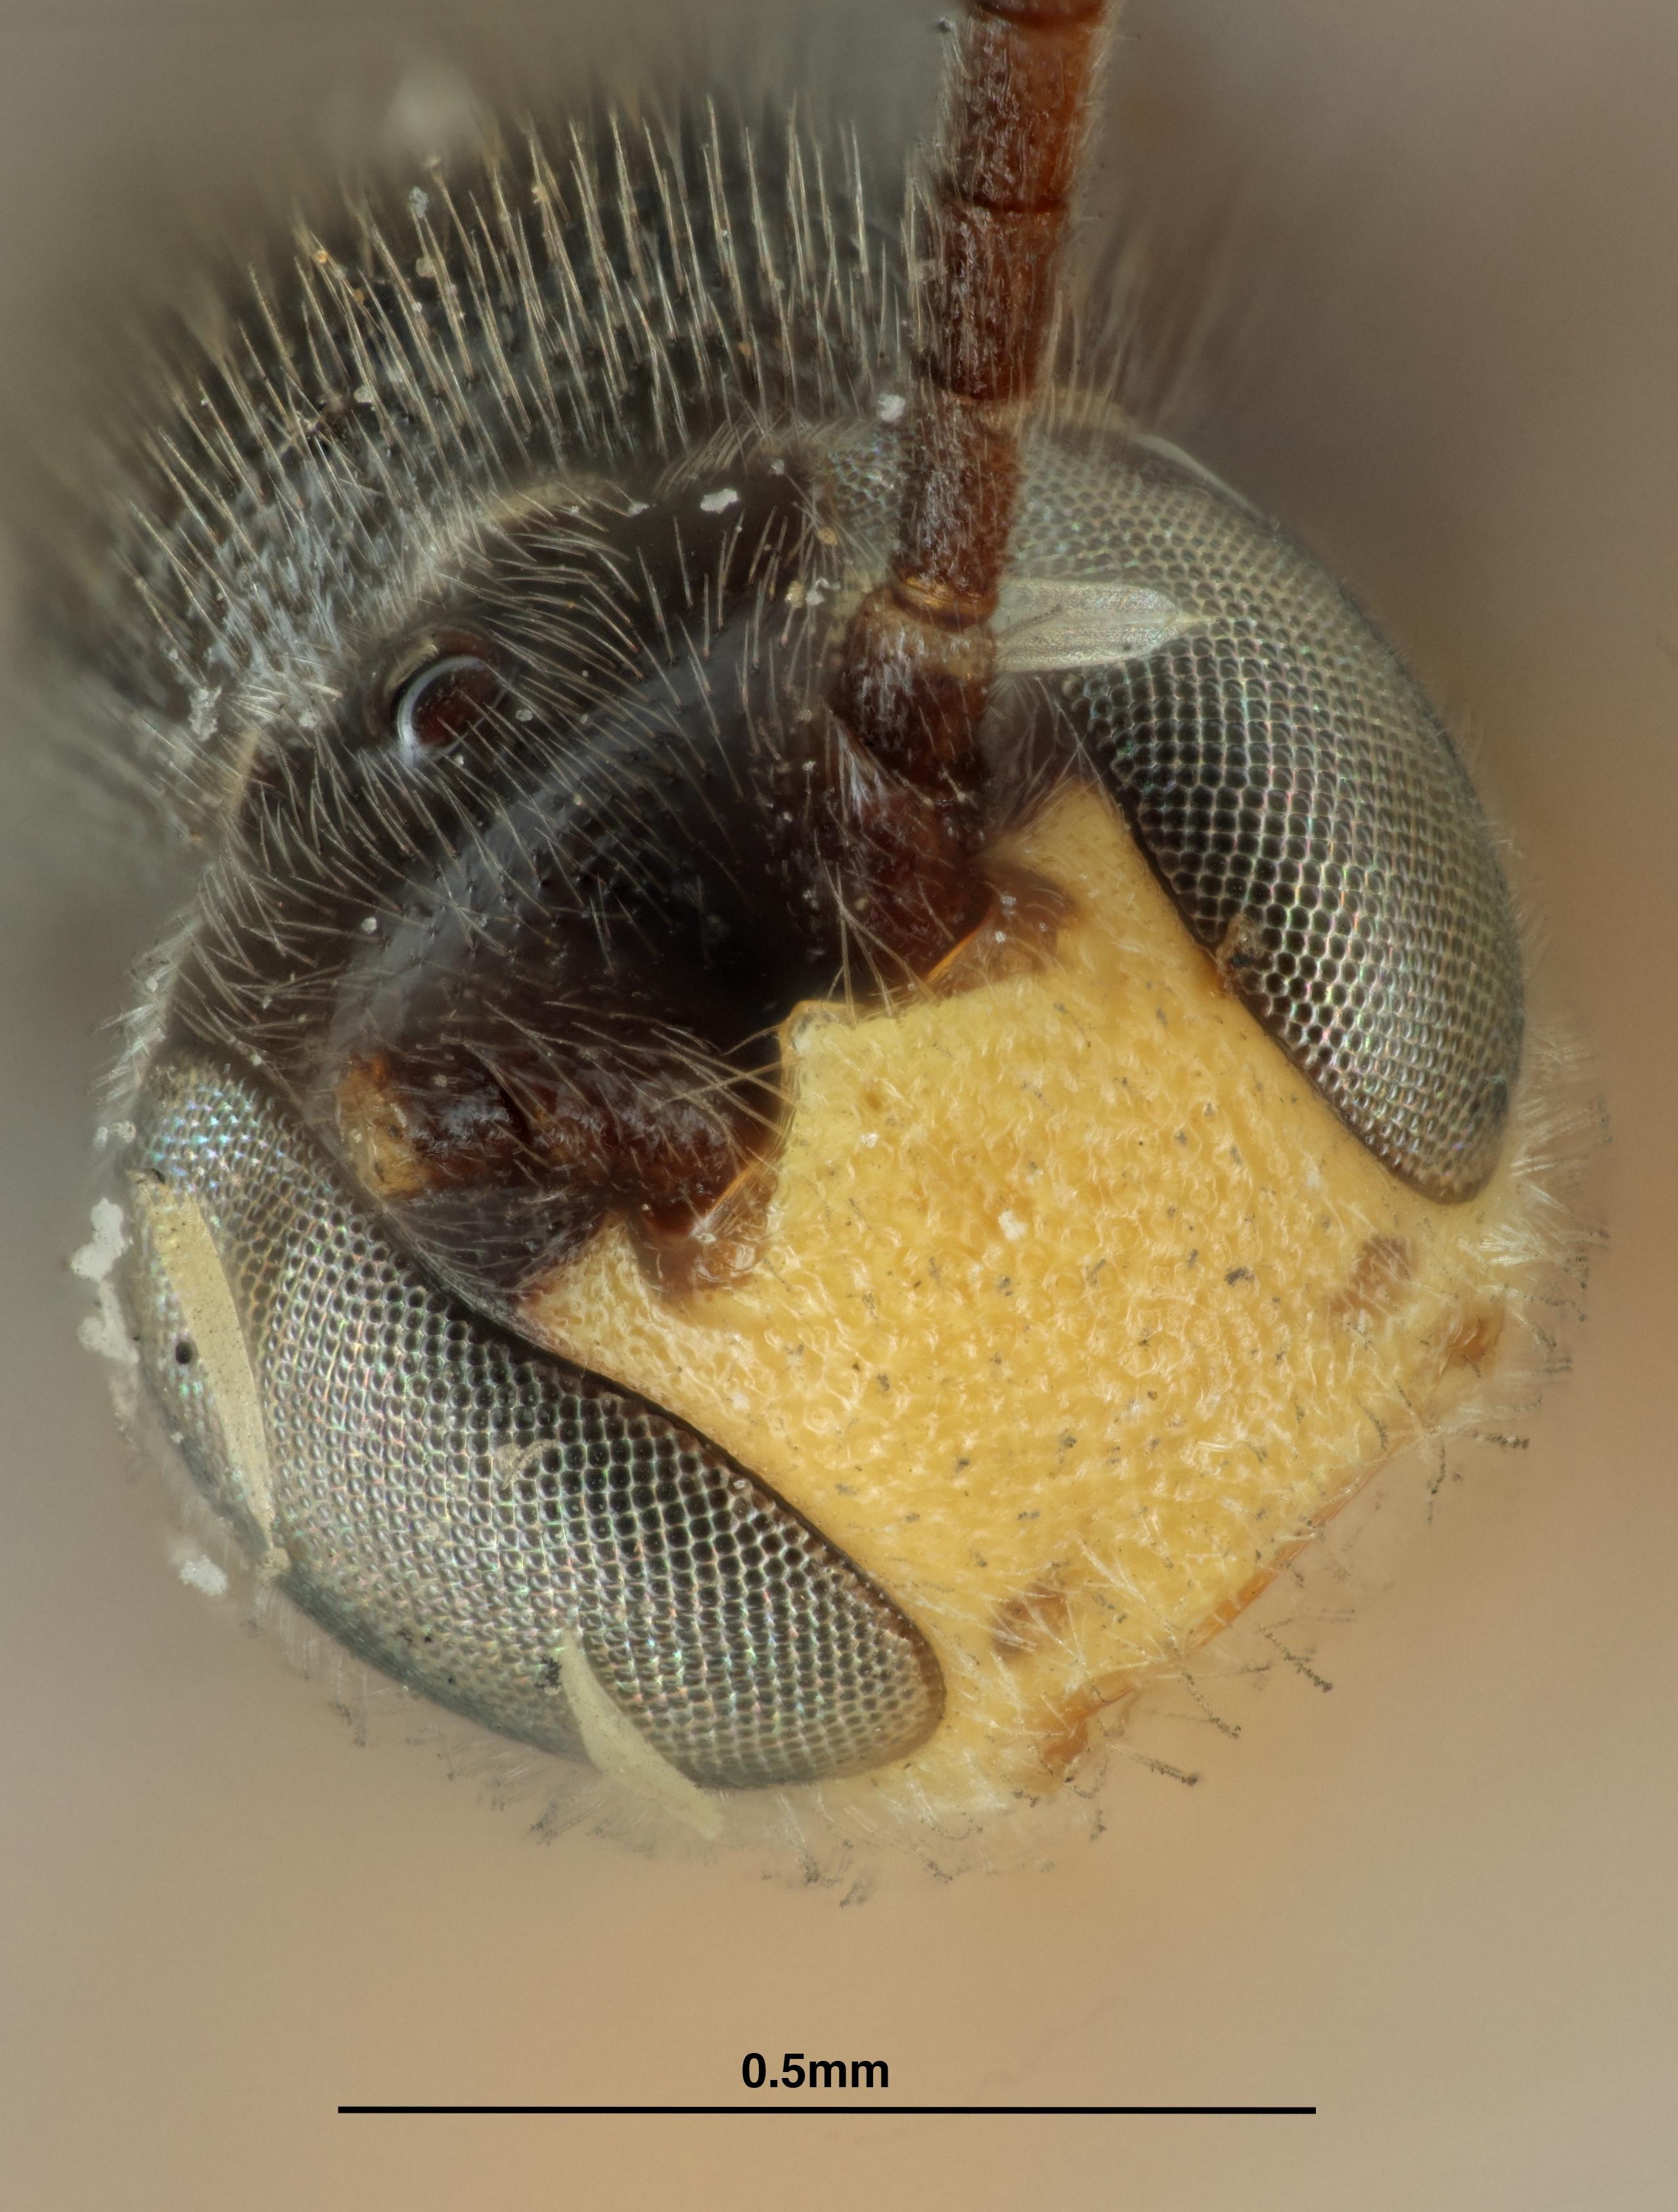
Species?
Trieces sapieneus
